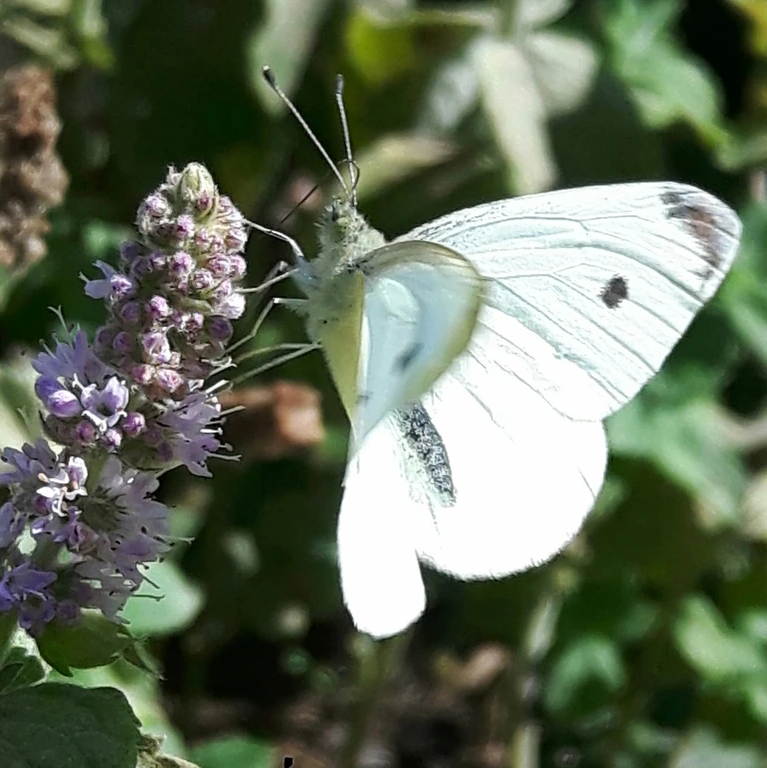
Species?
Pieris rapae
